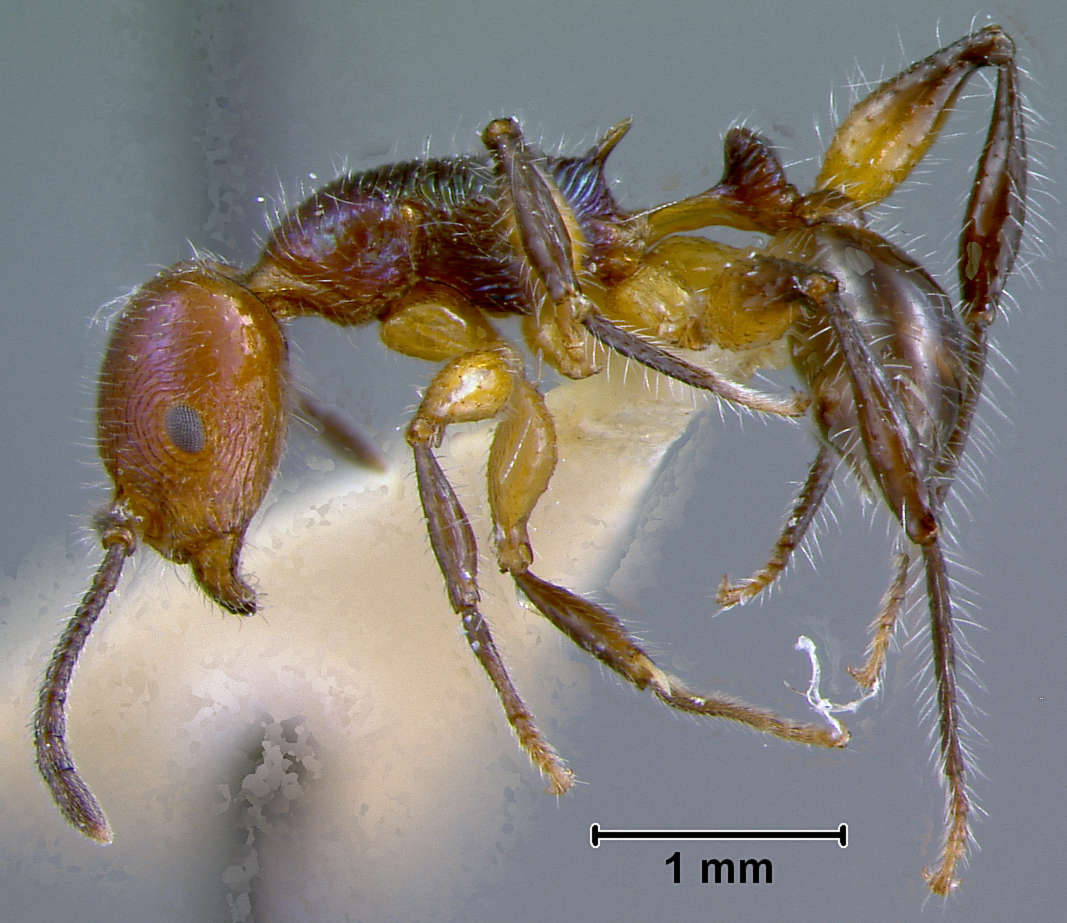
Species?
Macromischa darlingtoni
